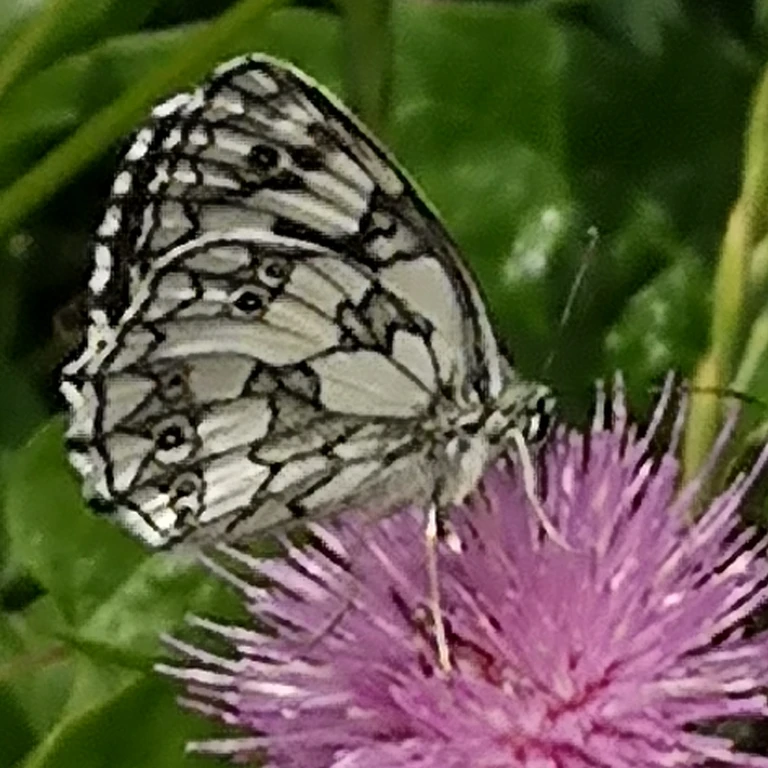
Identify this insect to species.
Melanargia galathea
